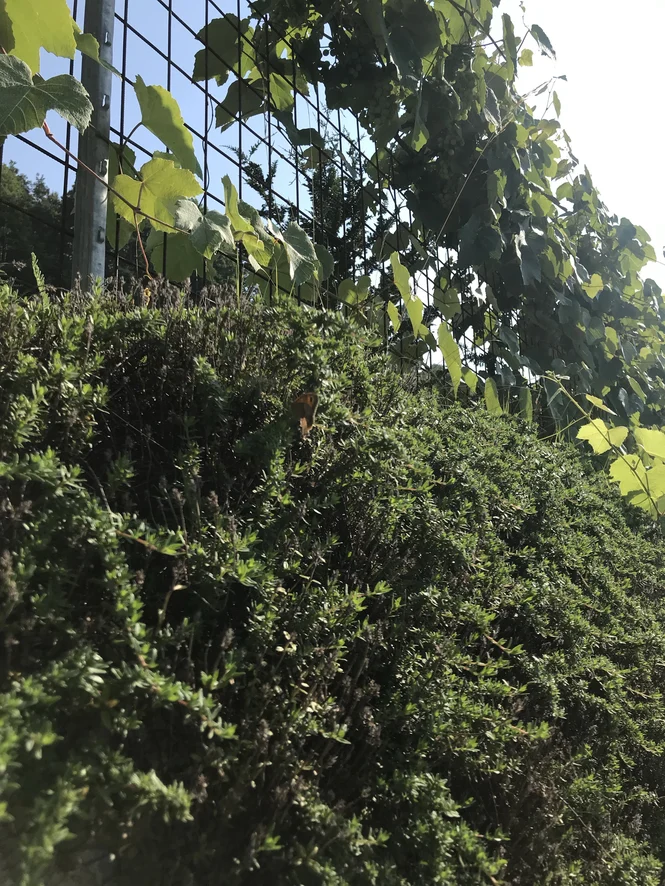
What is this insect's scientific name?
Maniola jurtina
